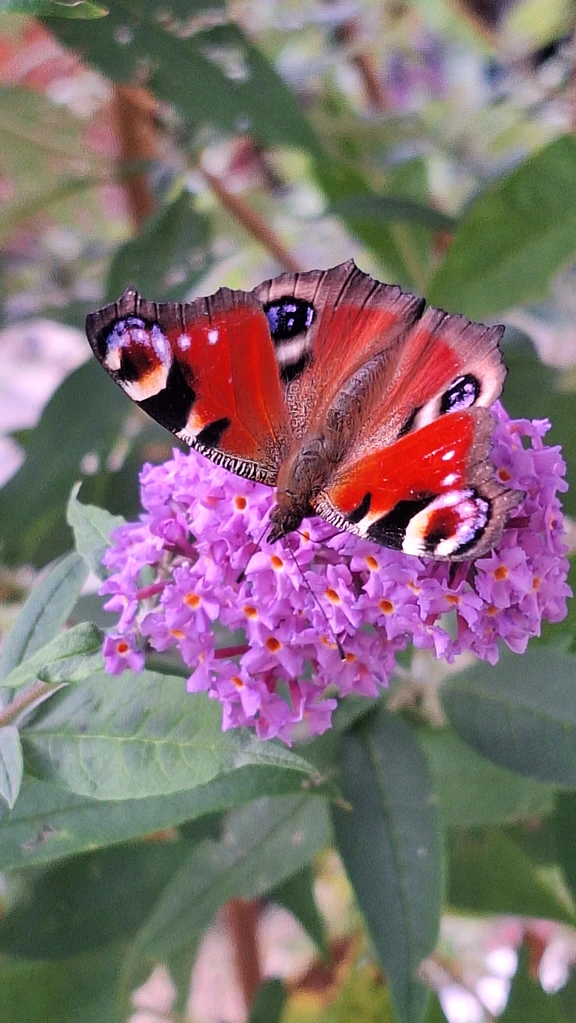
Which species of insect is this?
Aglais io
